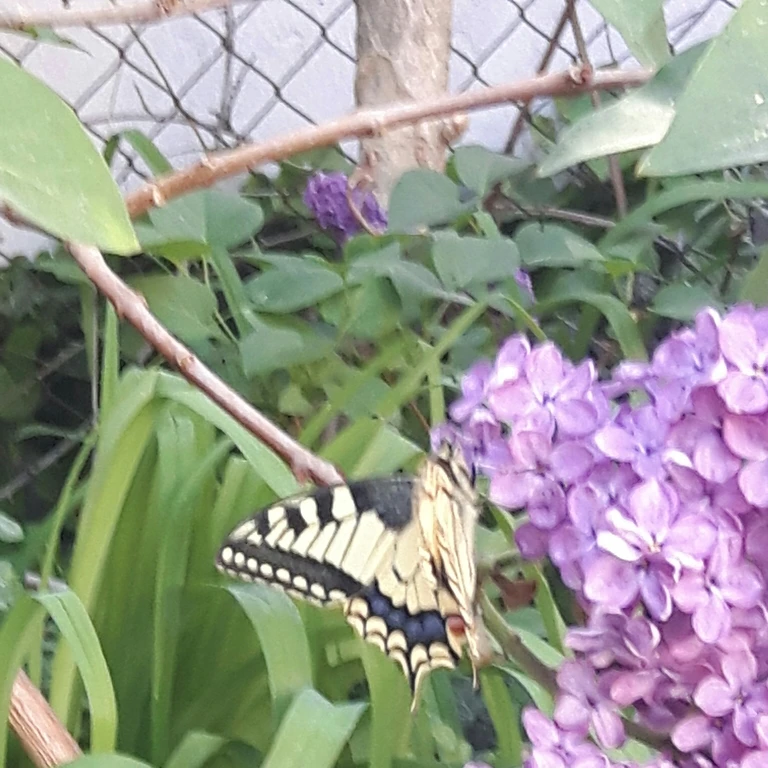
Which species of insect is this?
Papilio machaon
